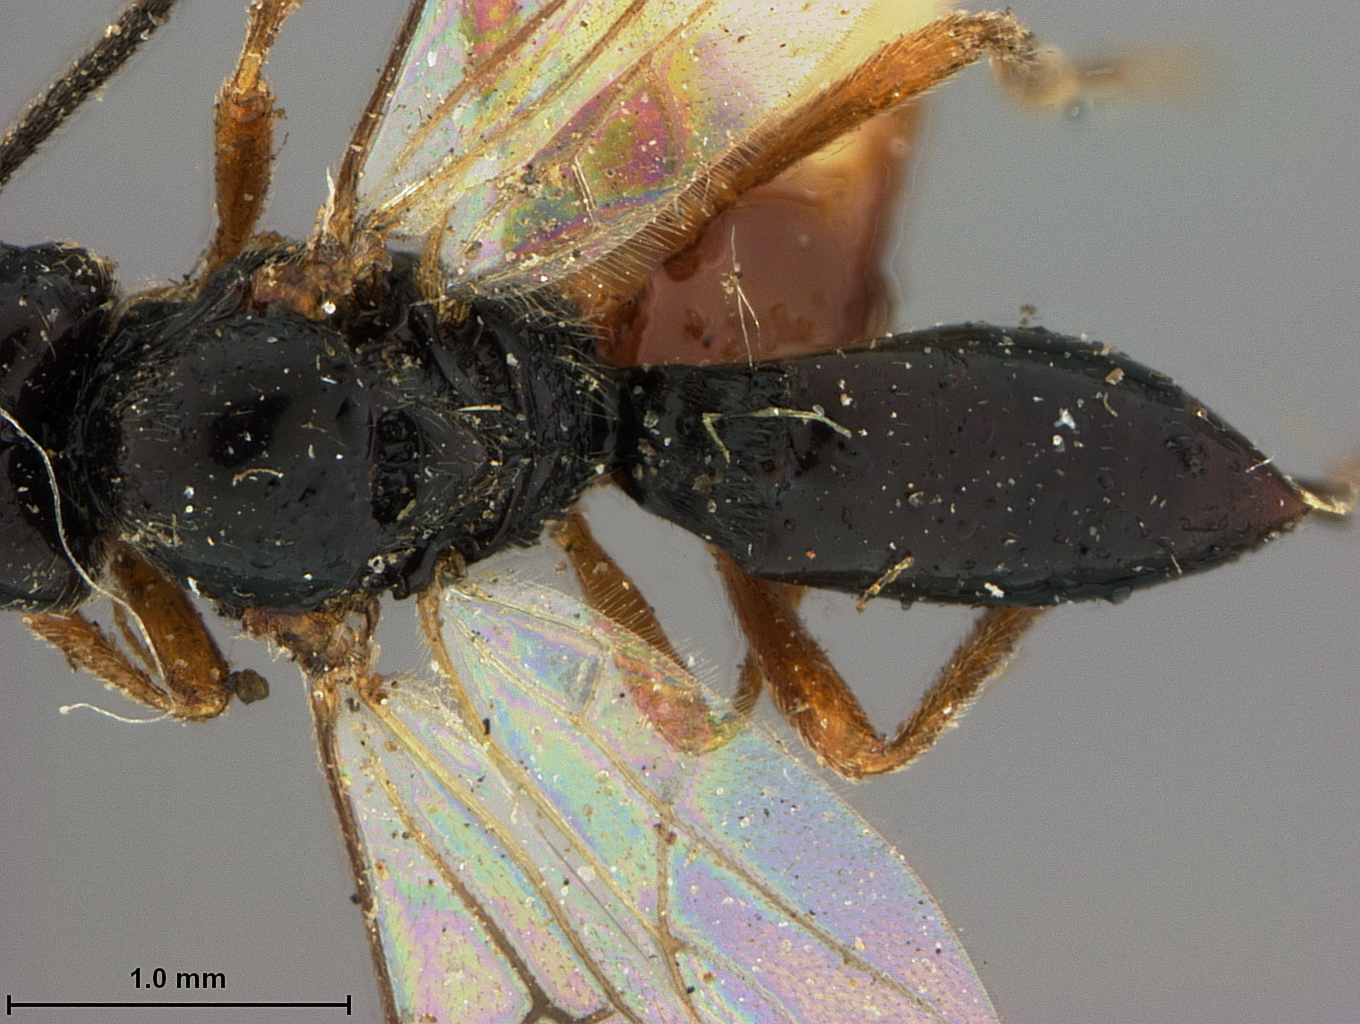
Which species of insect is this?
Pentapleura alticola
